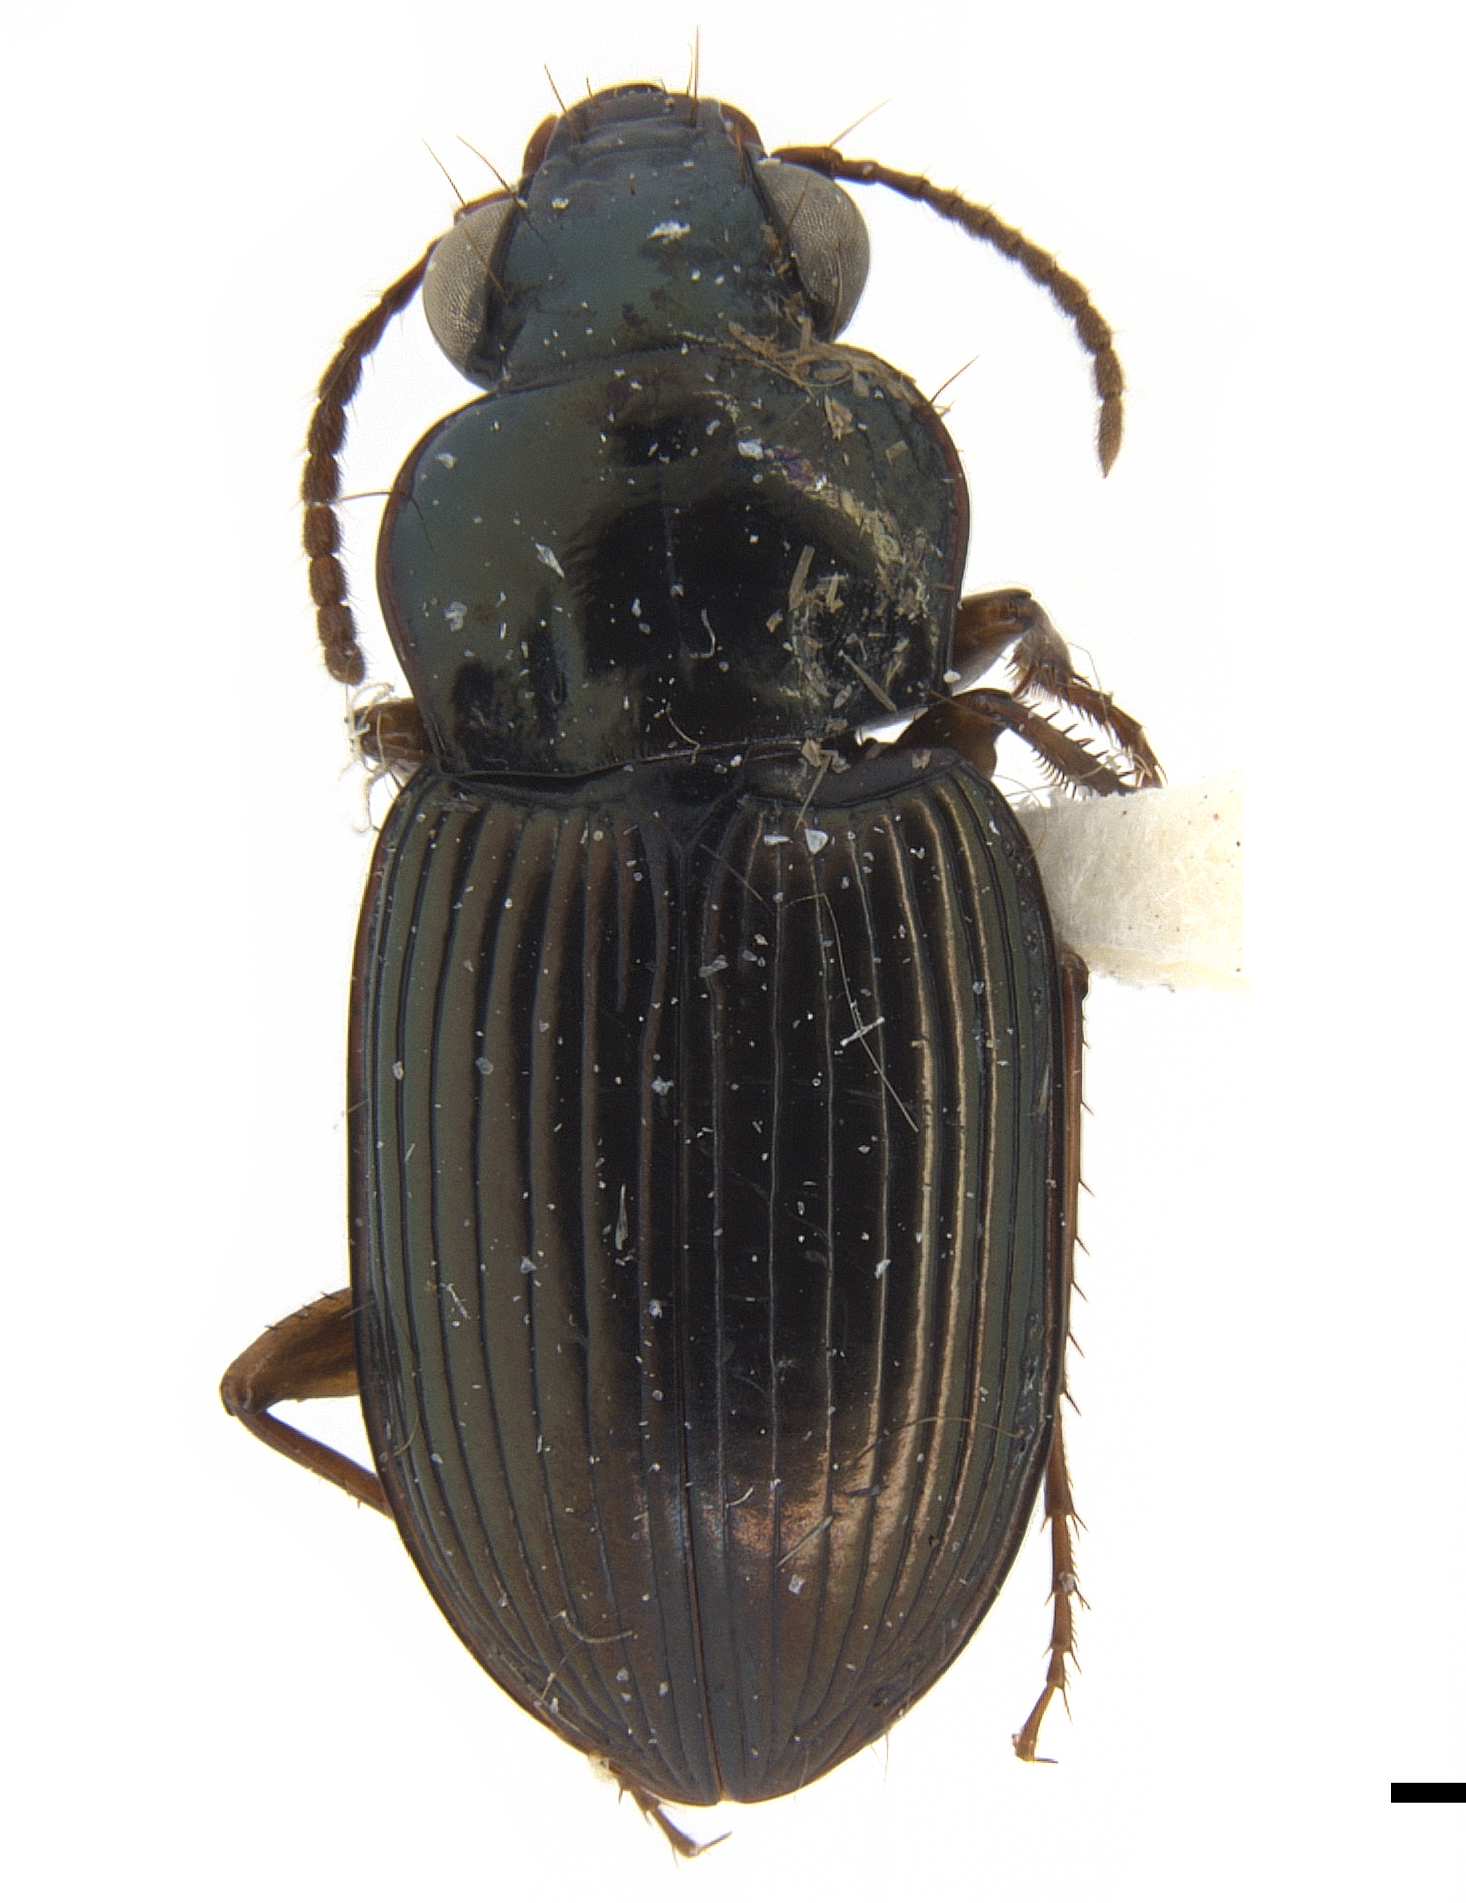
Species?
Abaris striolata
